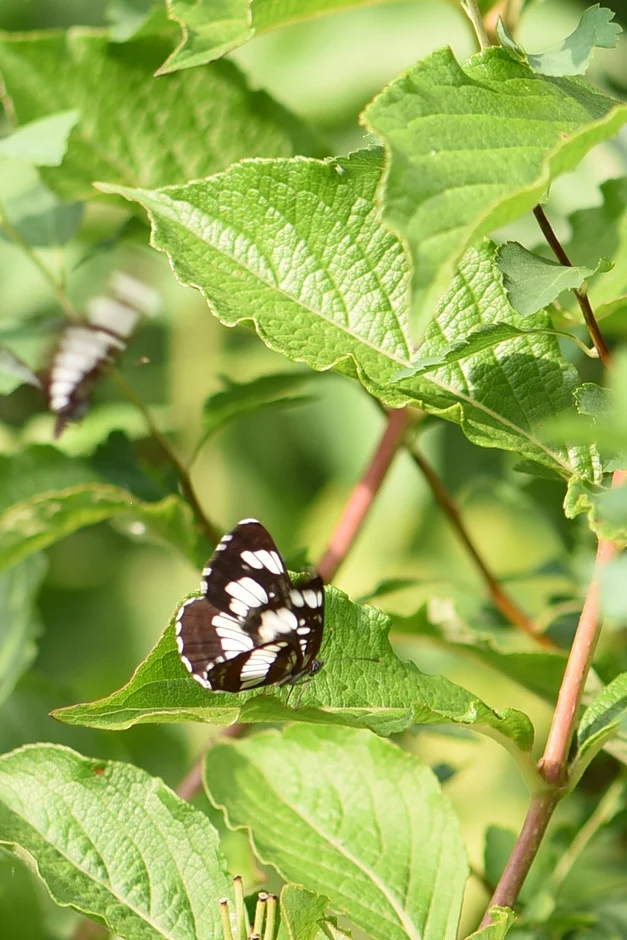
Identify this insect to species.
Neptis rivularis
